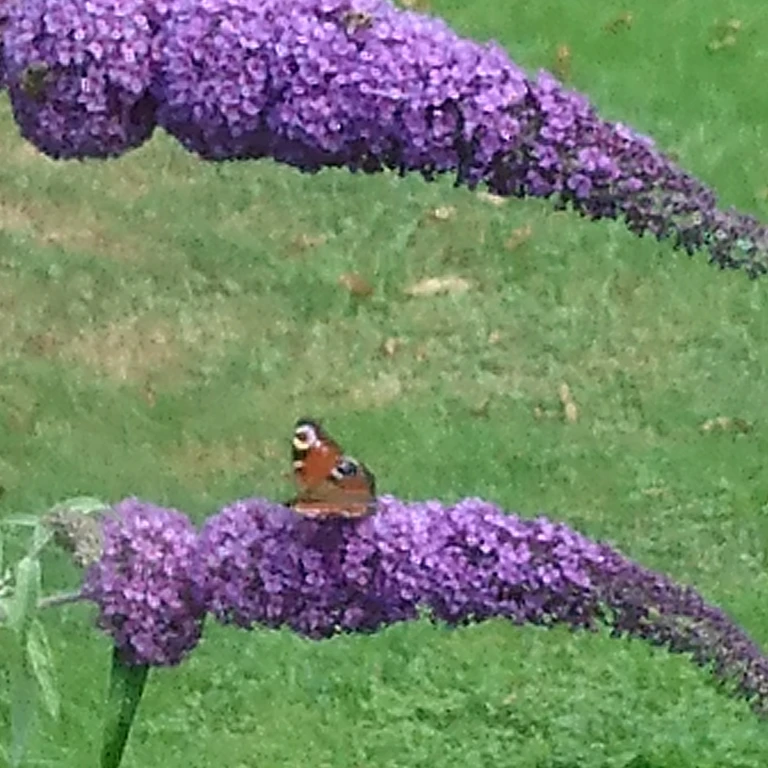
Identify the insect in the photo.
Aglais io
